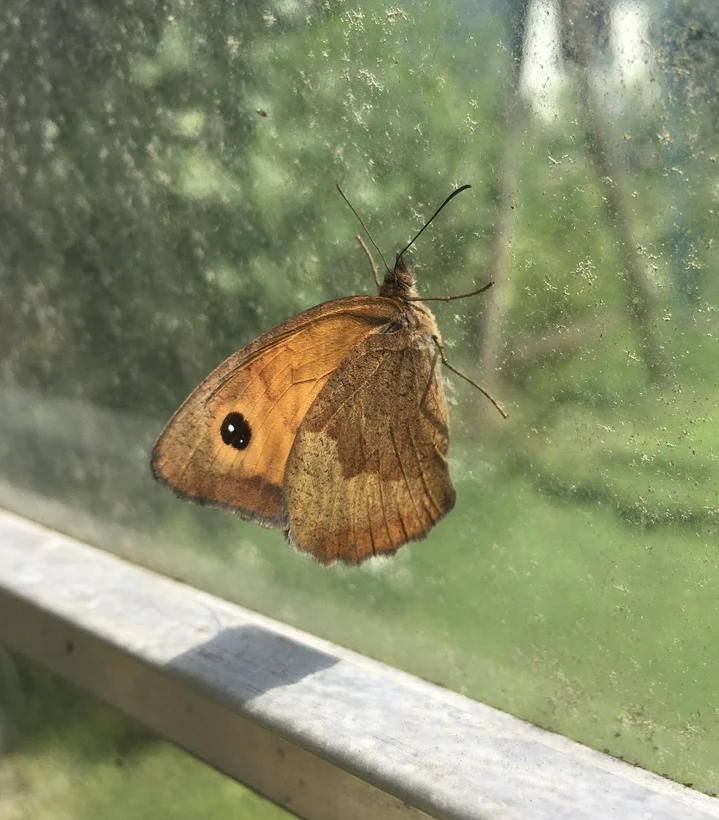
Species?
Maniola jurtina
